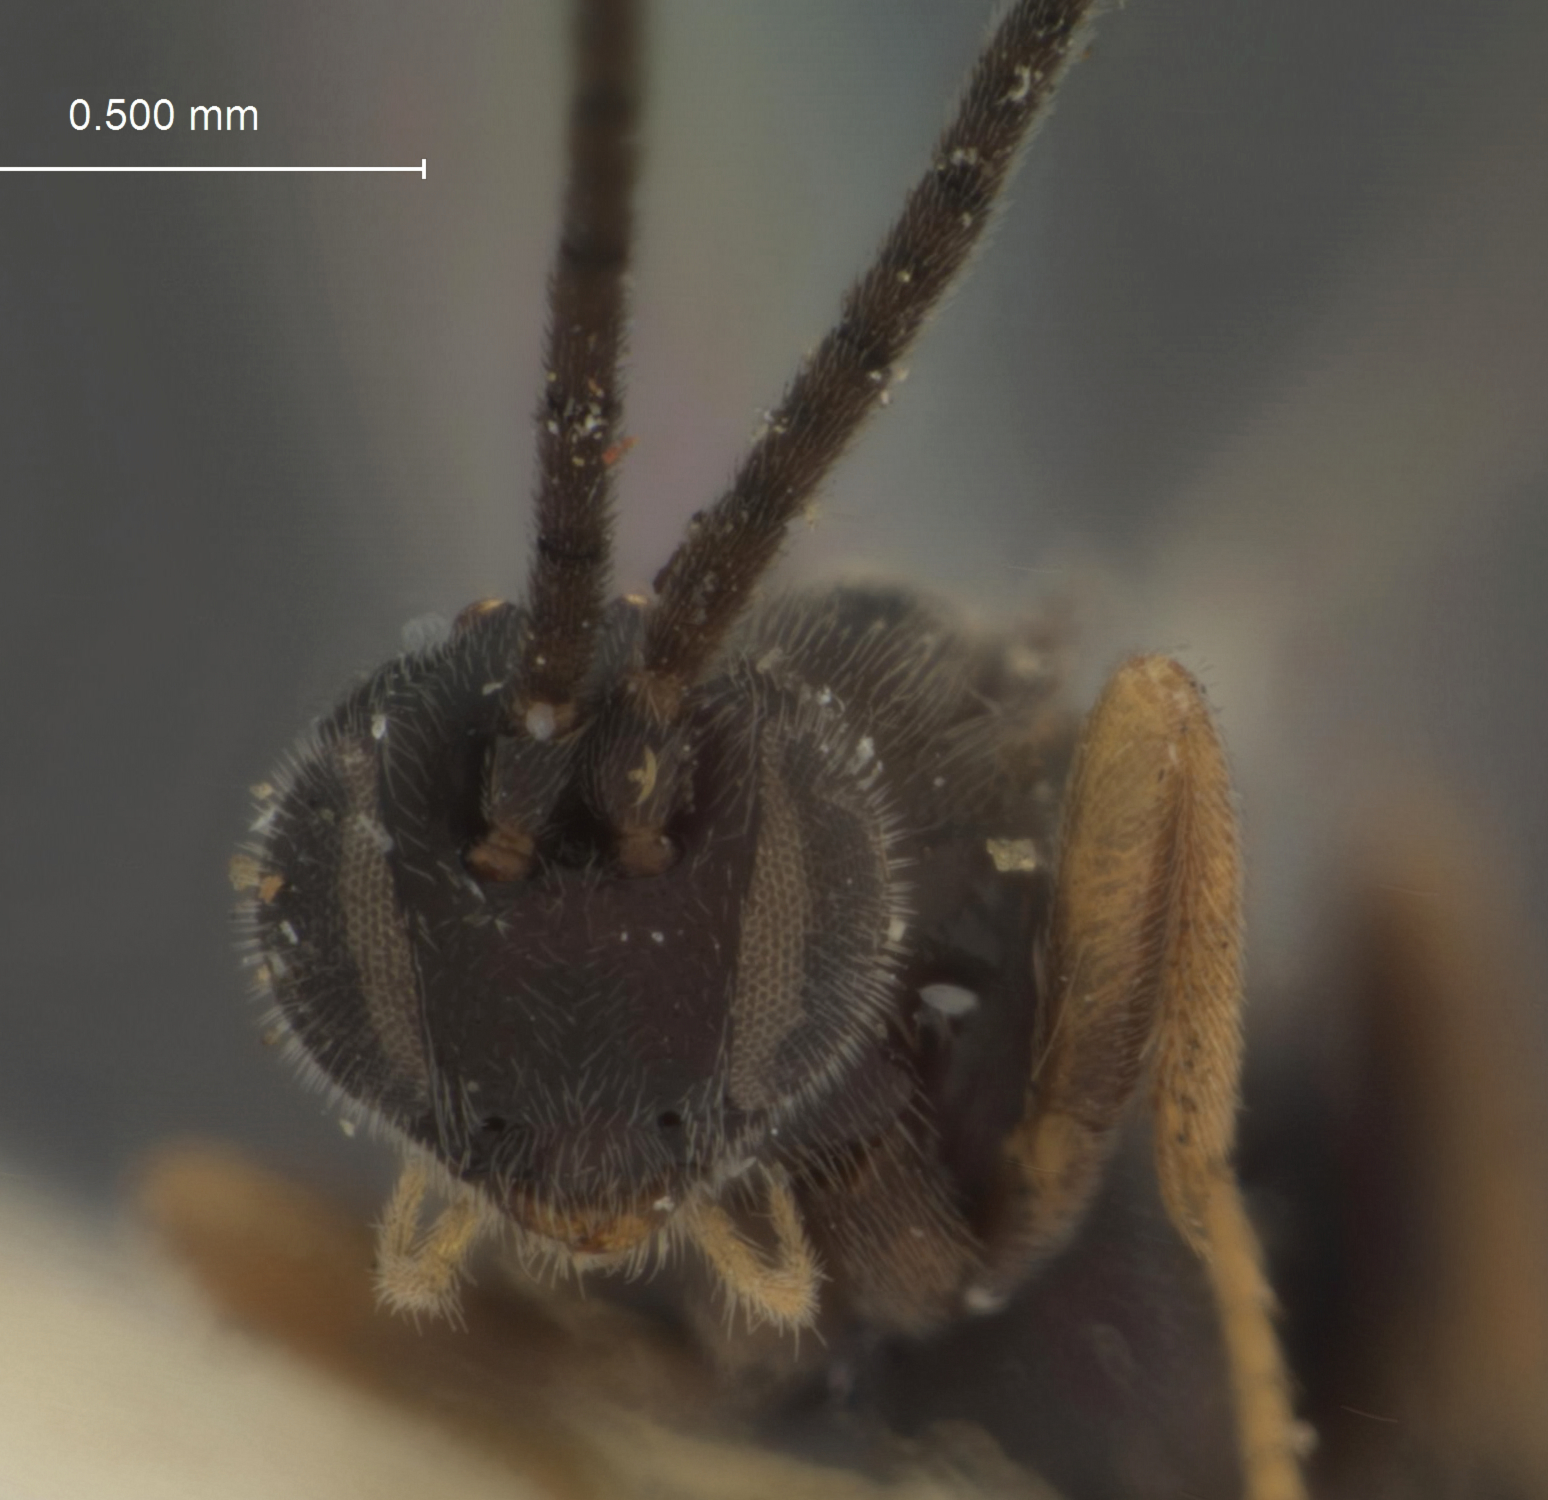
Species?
Apanteles pequodorum
